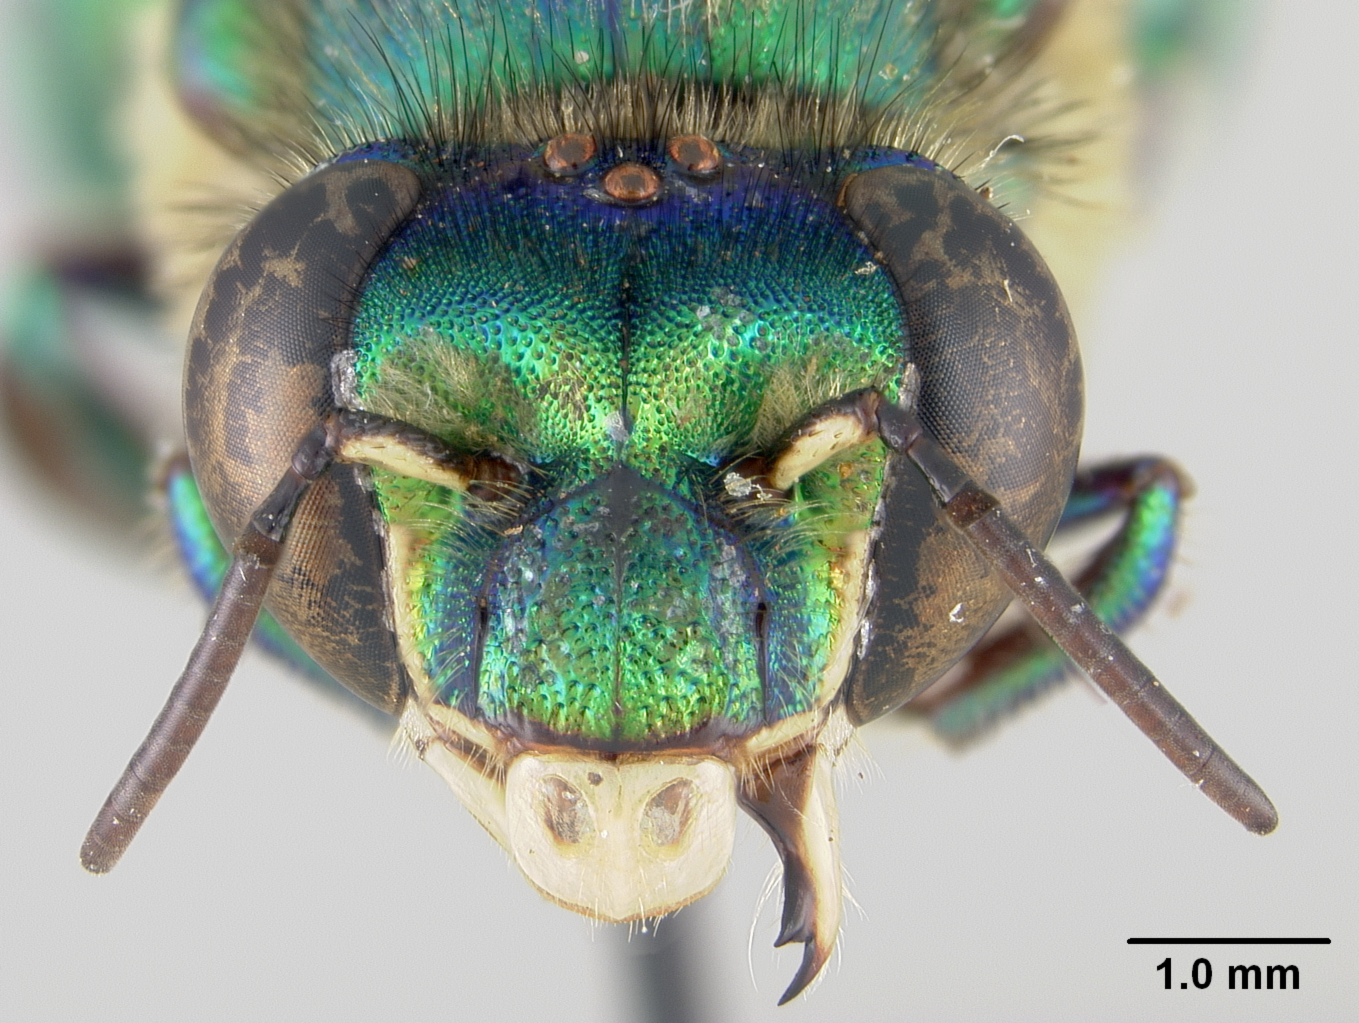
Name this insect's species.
Euglossa turbinifex
